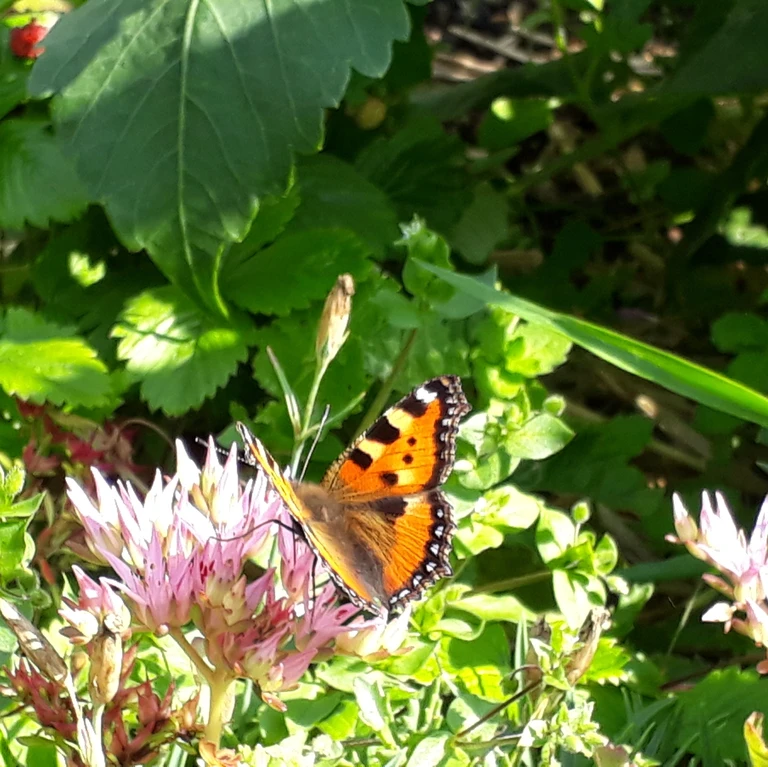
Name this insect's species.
Aglais urticae
